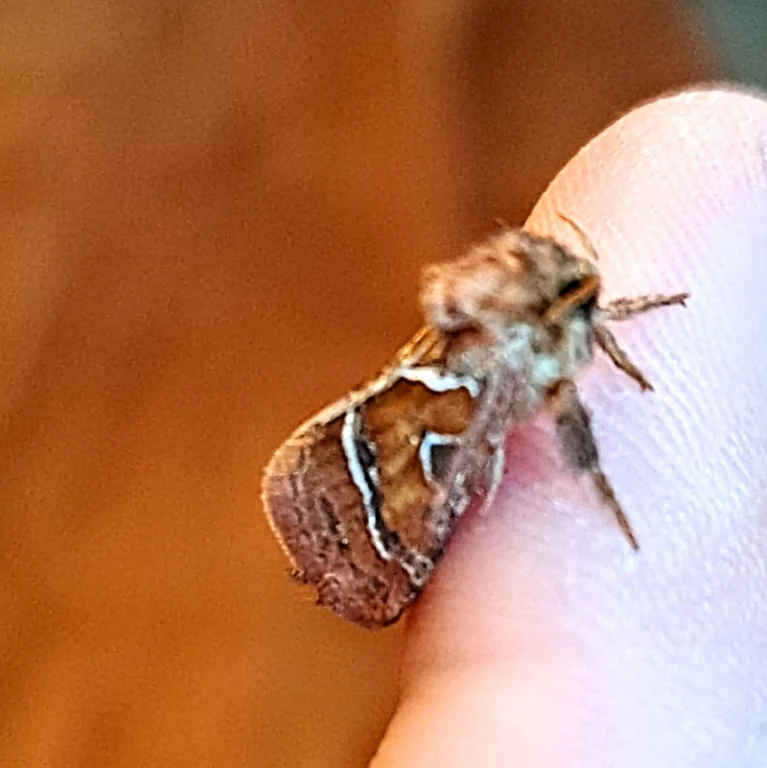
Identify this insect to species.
Triodia sylvina
